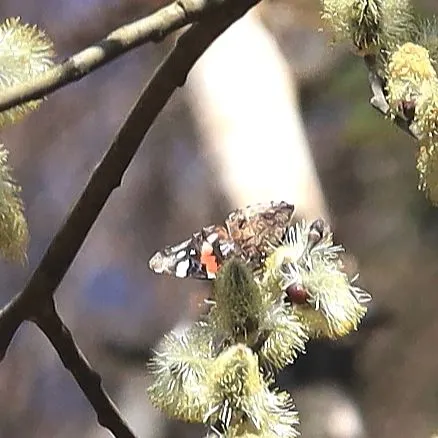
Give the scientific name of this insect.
Vanessa atalanta
